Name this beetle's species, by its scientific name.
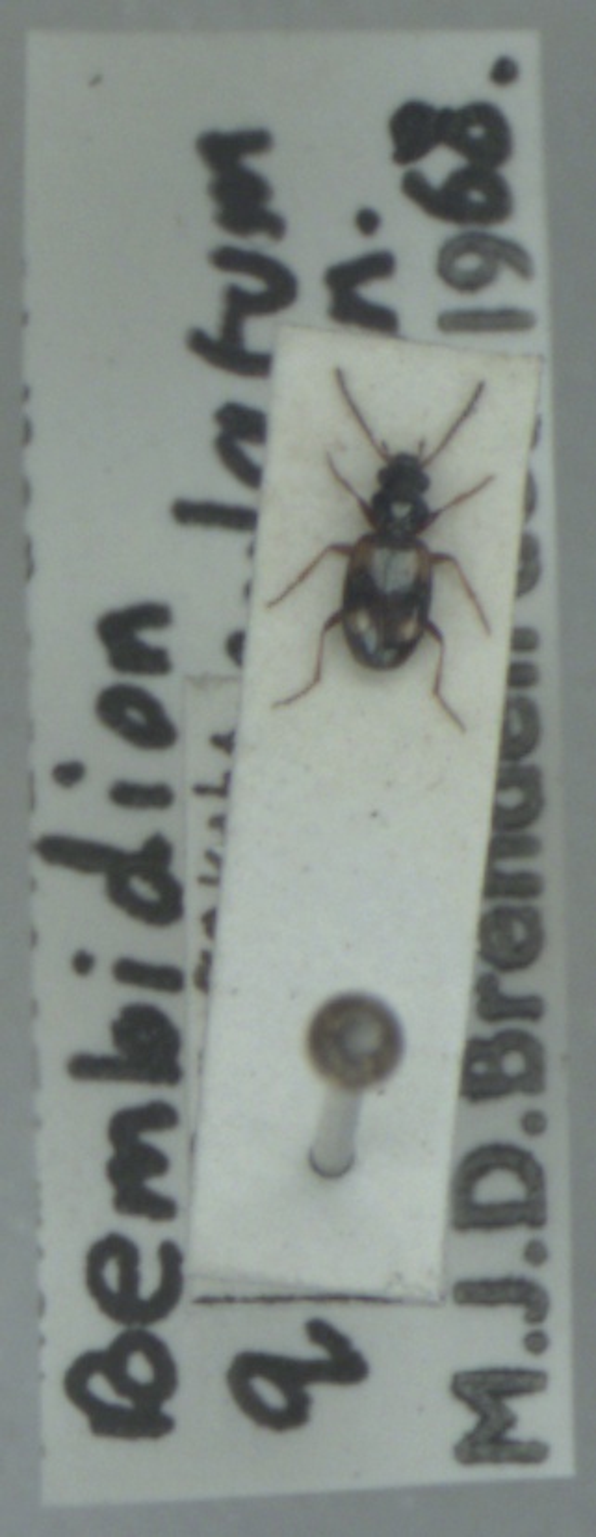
Bembidion quadrimaculatum
